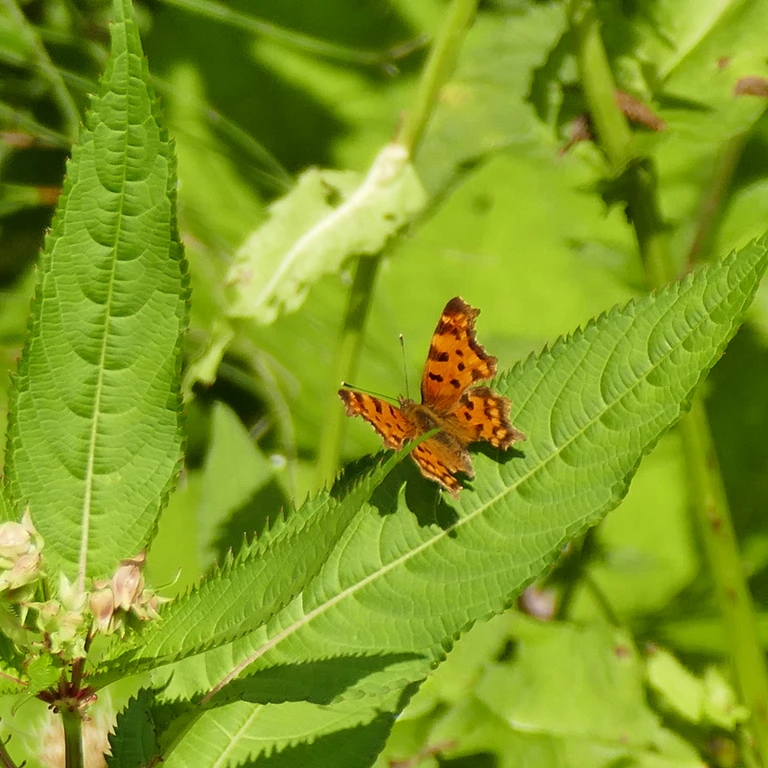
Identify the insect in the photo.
Polygonia c-album
